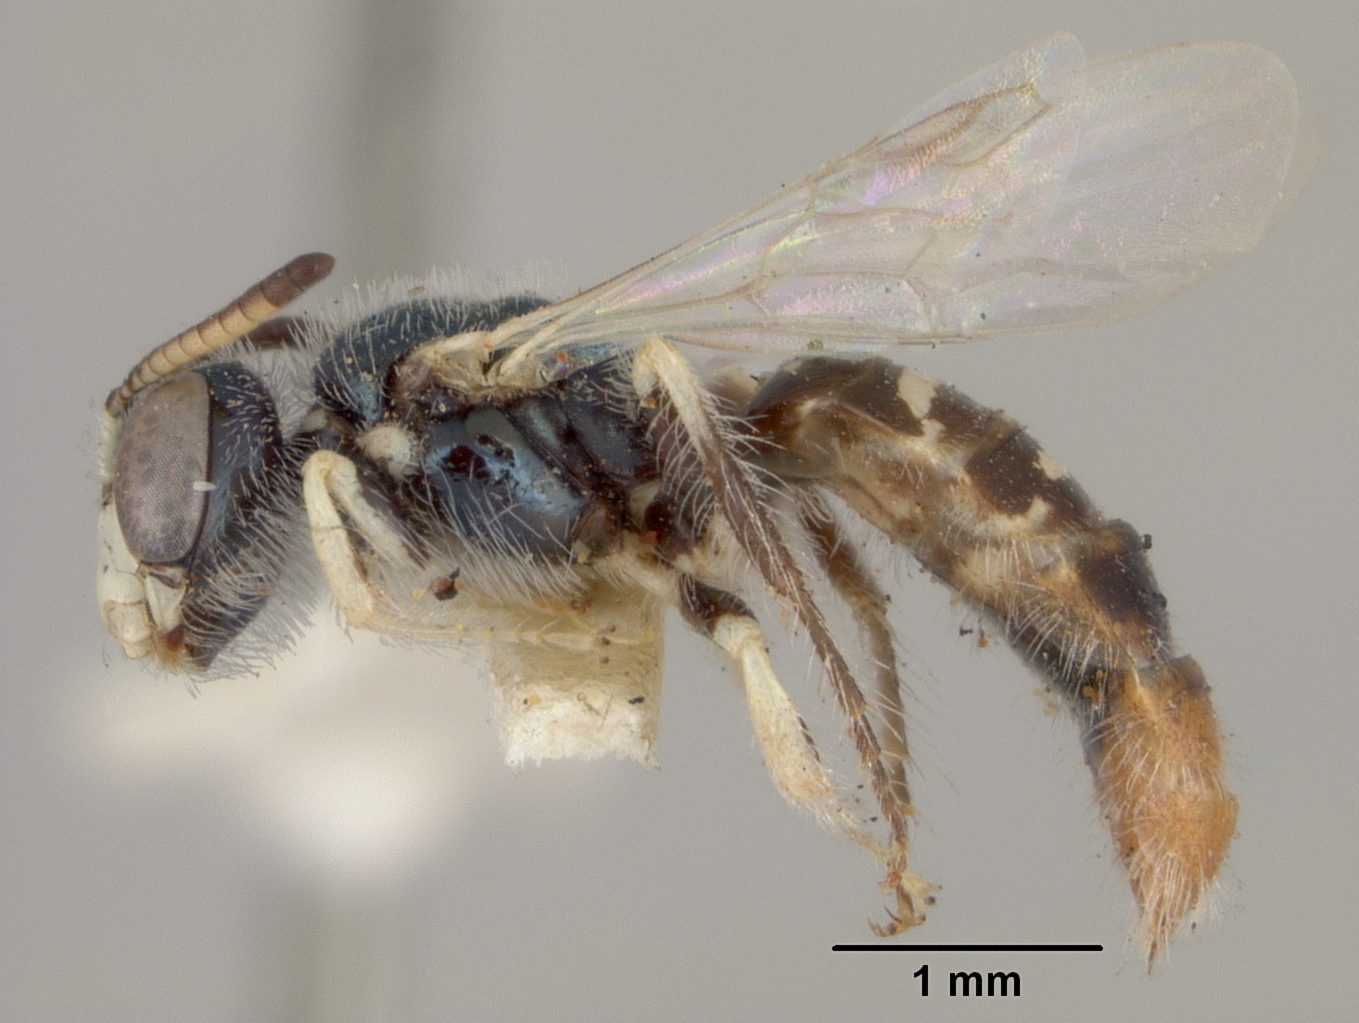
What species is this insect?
Perdita crotonis
